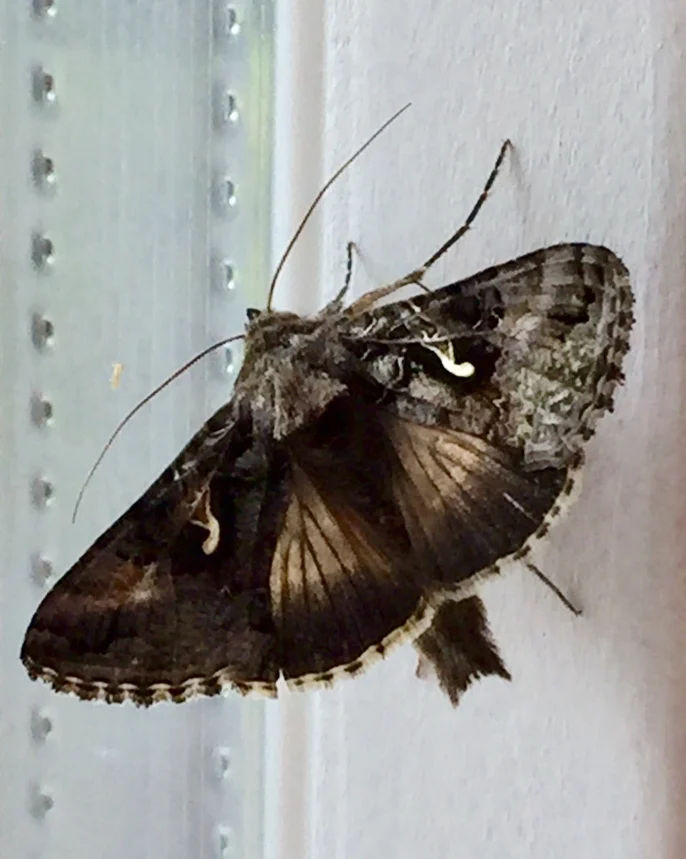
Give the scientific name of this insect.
Autographa gamma
